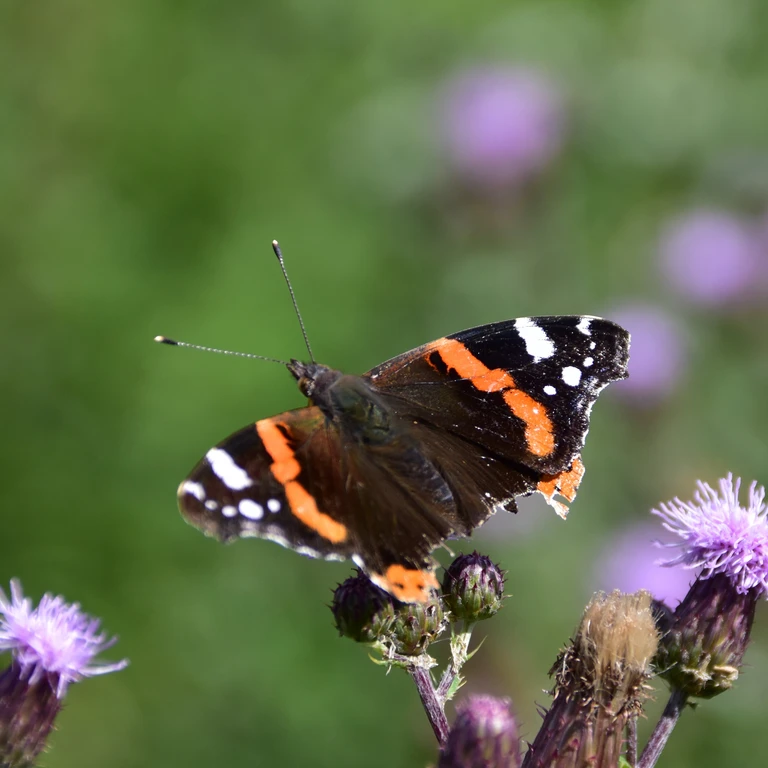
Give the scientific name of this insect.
Vanessa atalanta
